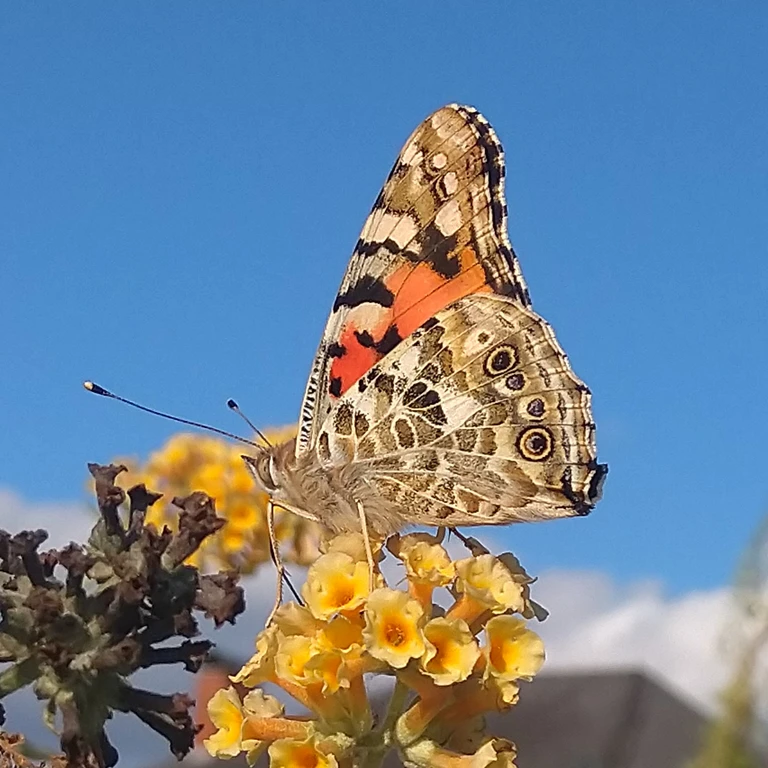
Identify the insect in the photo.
Vanessa cardui
